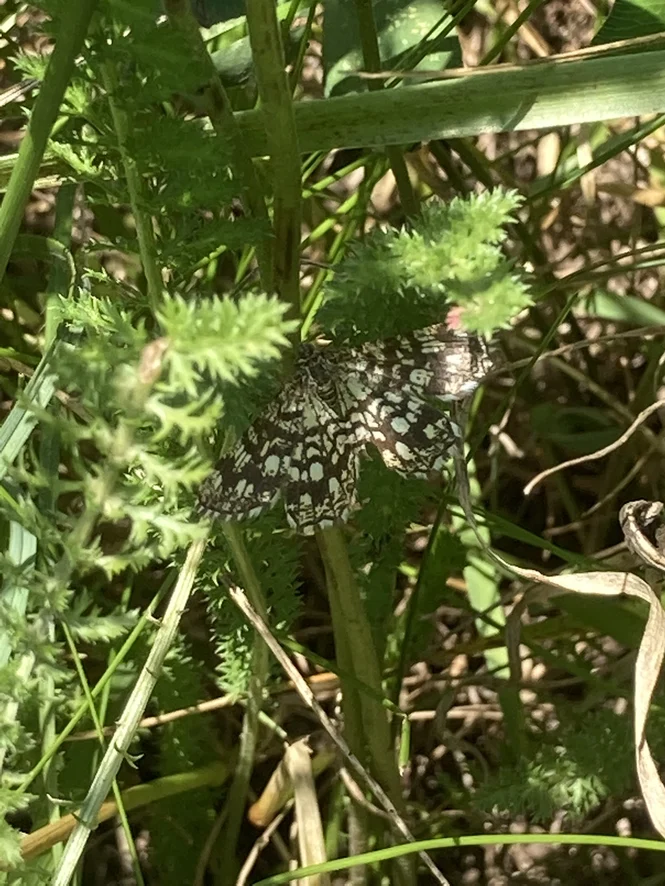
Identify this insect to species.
Chiasmia clathrata
